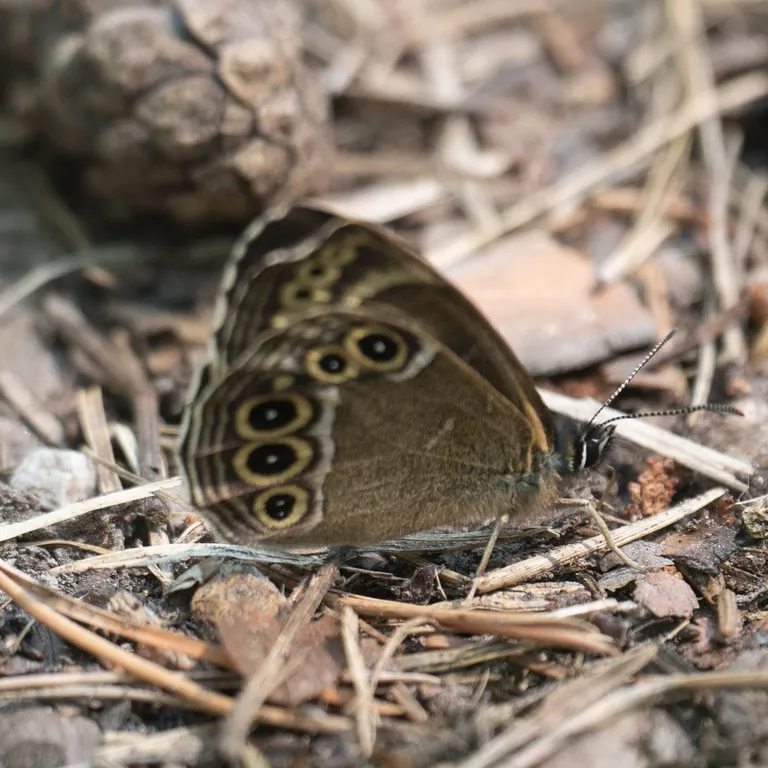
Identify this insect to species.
Lopinga achine (also Pararge achine)
